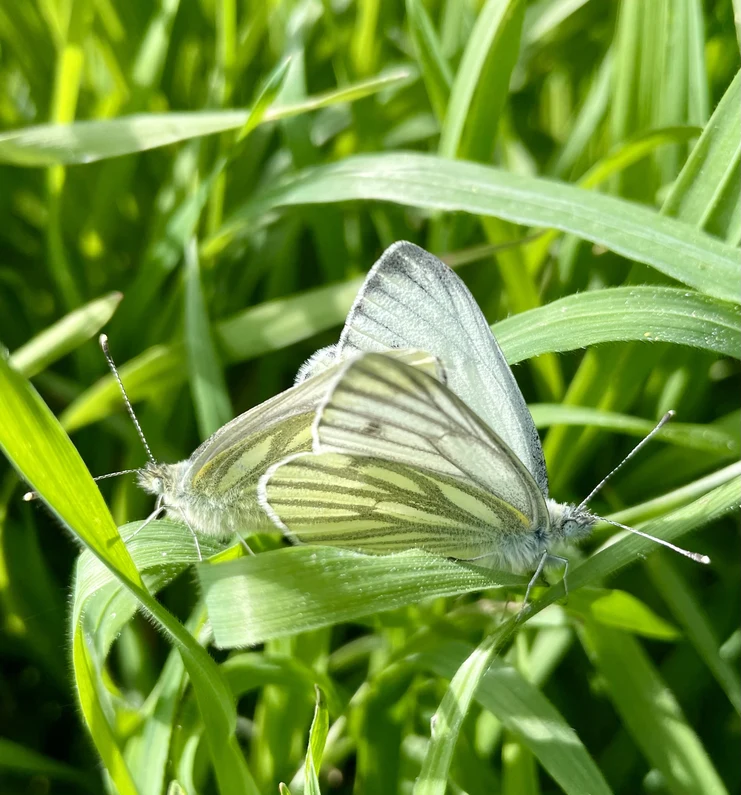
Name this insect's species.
Pieris napi
